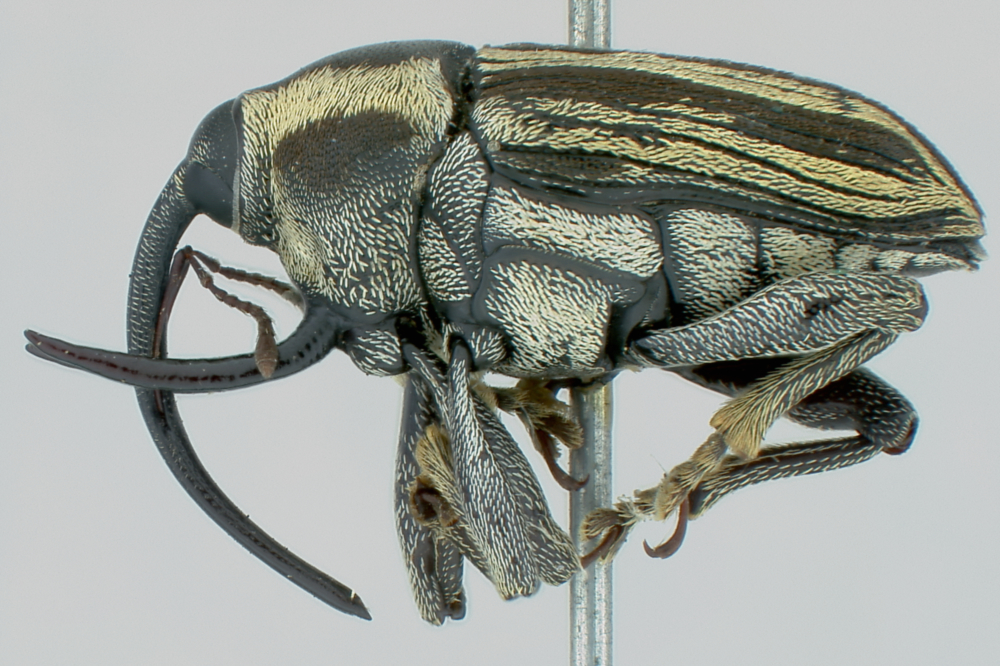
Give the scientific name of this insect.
Linonotus longirostris
